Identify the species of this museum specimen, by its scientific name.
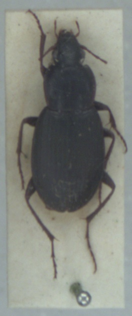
Calathus rotundicollis
